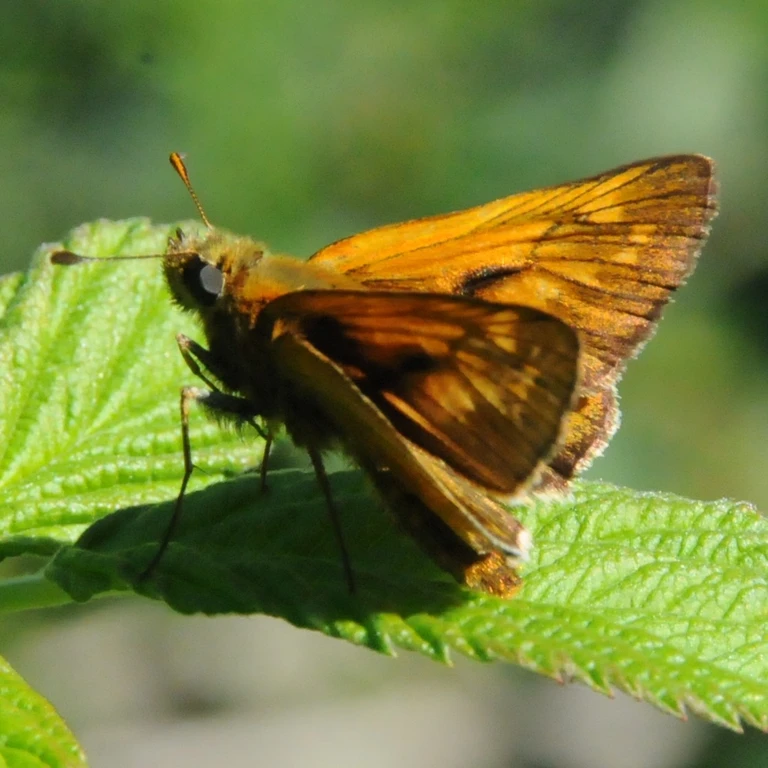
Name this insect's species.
Ochlodes sylvanus (also Ochlodes venata)
